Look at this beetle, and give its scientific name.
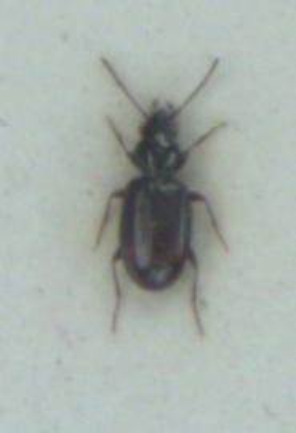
Bembidion normannum
